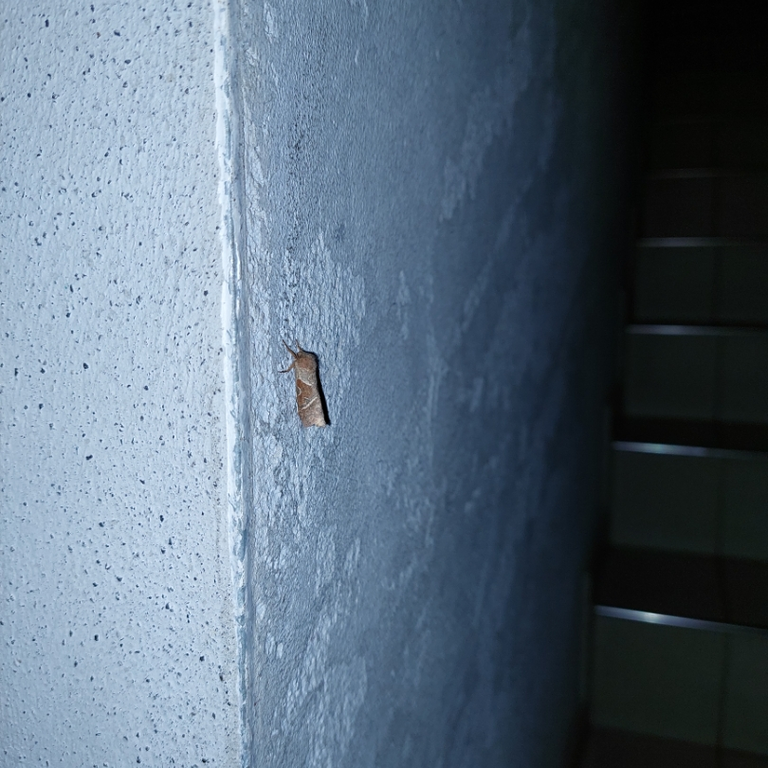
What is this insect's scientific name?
Triodia sylvina
